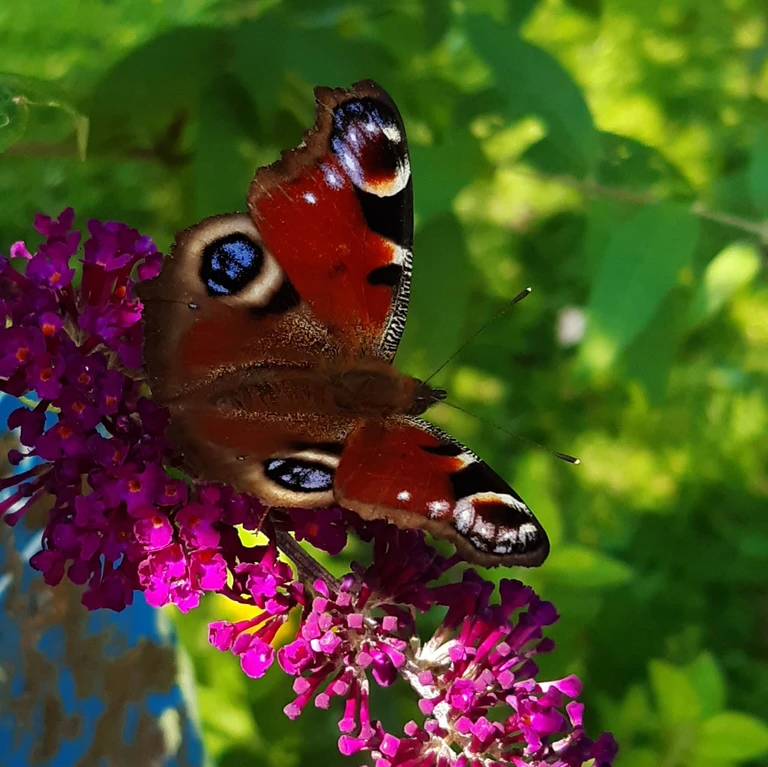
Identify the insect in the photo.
Aglais io
